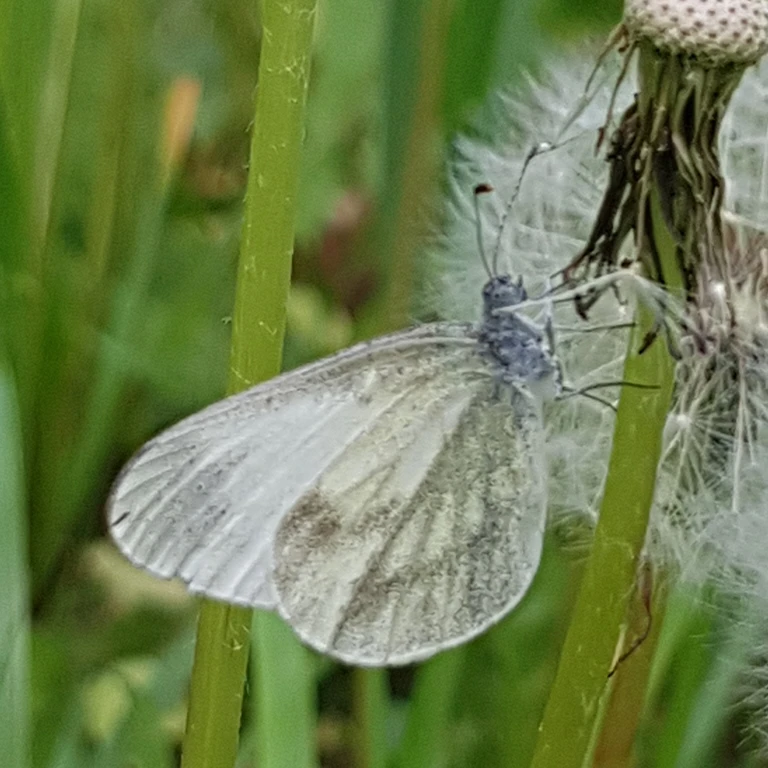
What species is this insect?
Leptidea sinapis/juvernica
